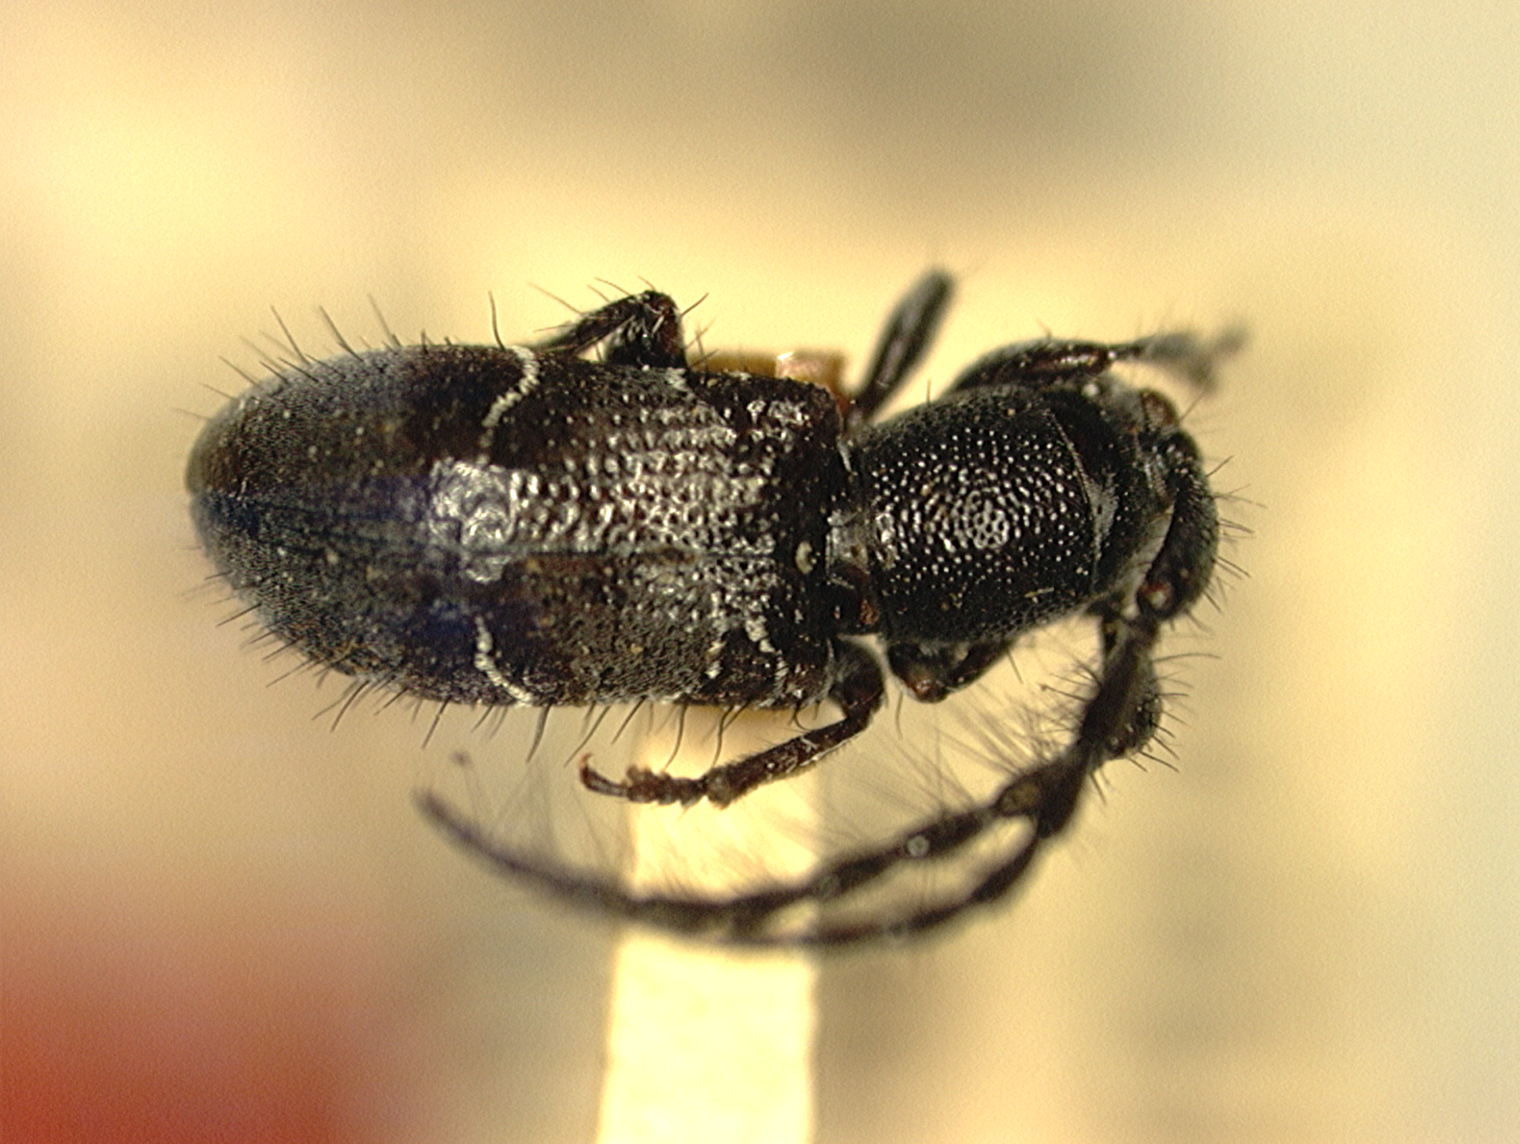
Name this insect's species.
Zeargyrodes fasciatus
